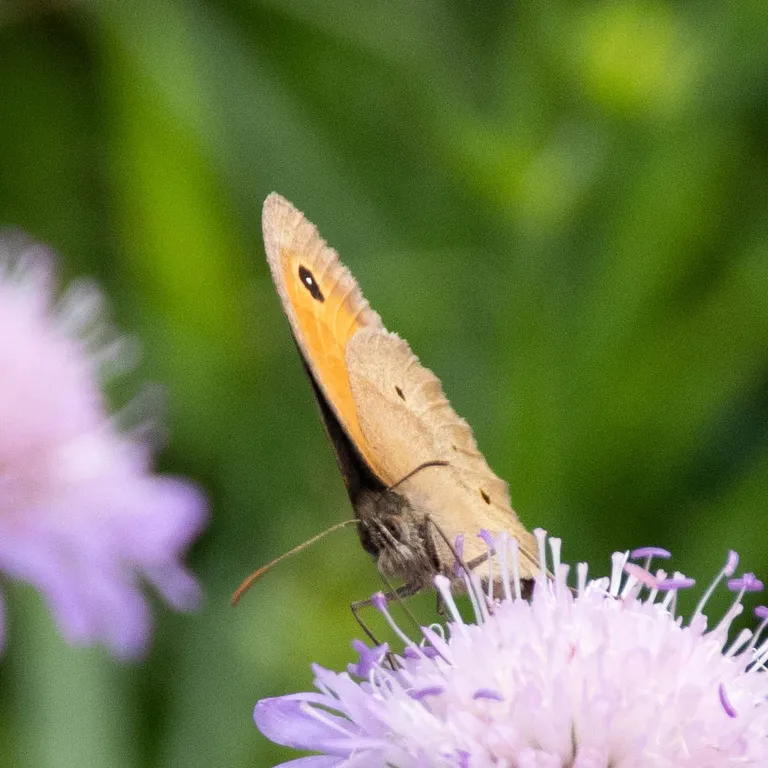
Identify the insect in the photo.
Maniola jurtina
